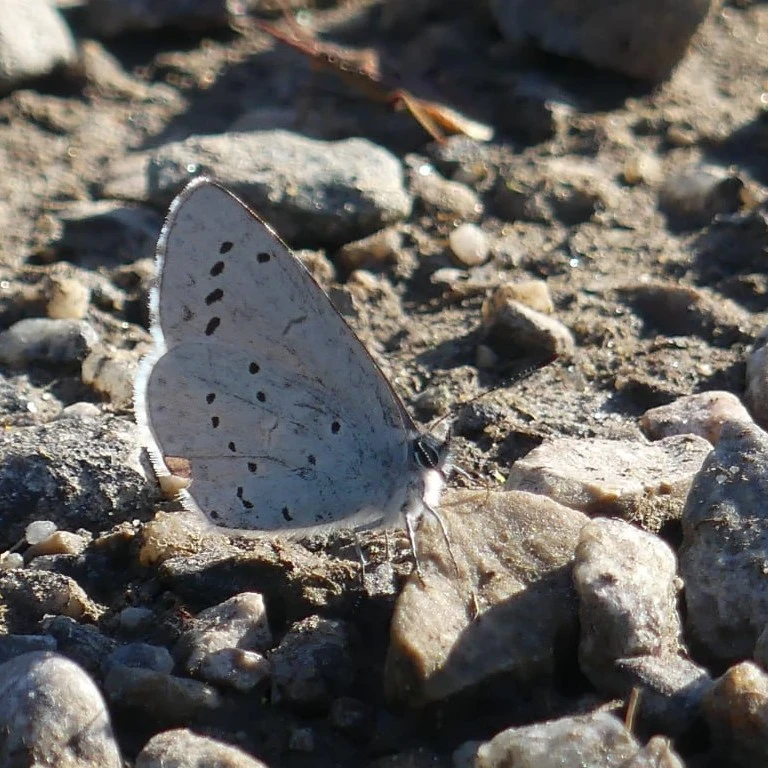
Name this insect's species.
Celastrina argiolus
